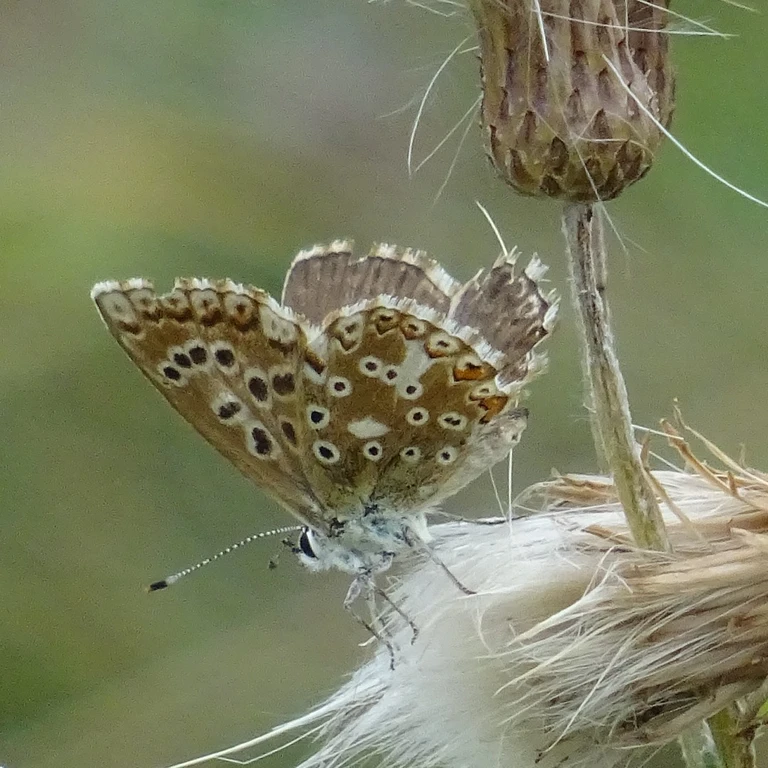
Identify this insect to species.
Lysandra coridon
